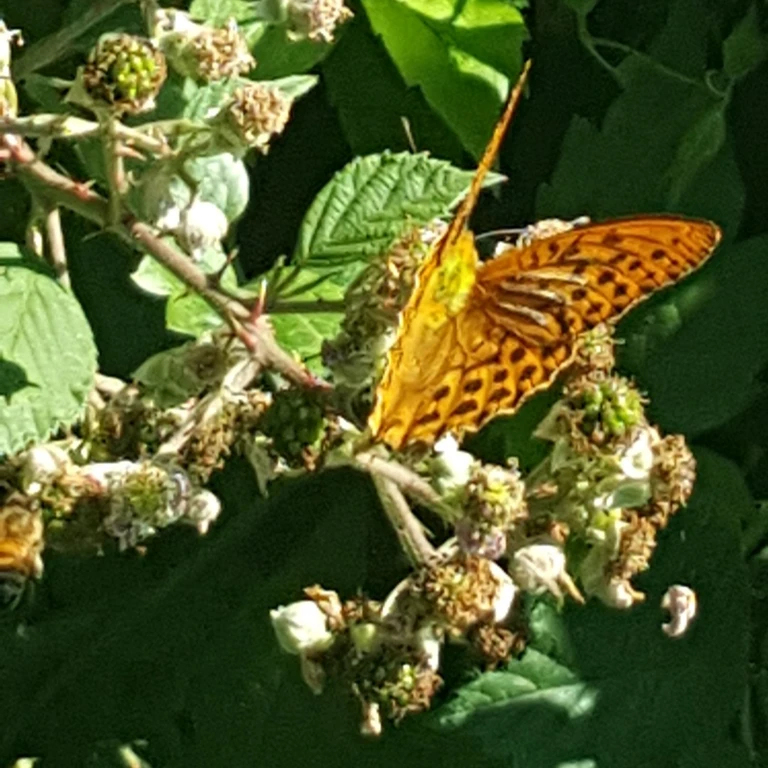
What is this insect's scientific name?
Argynnis paphia
